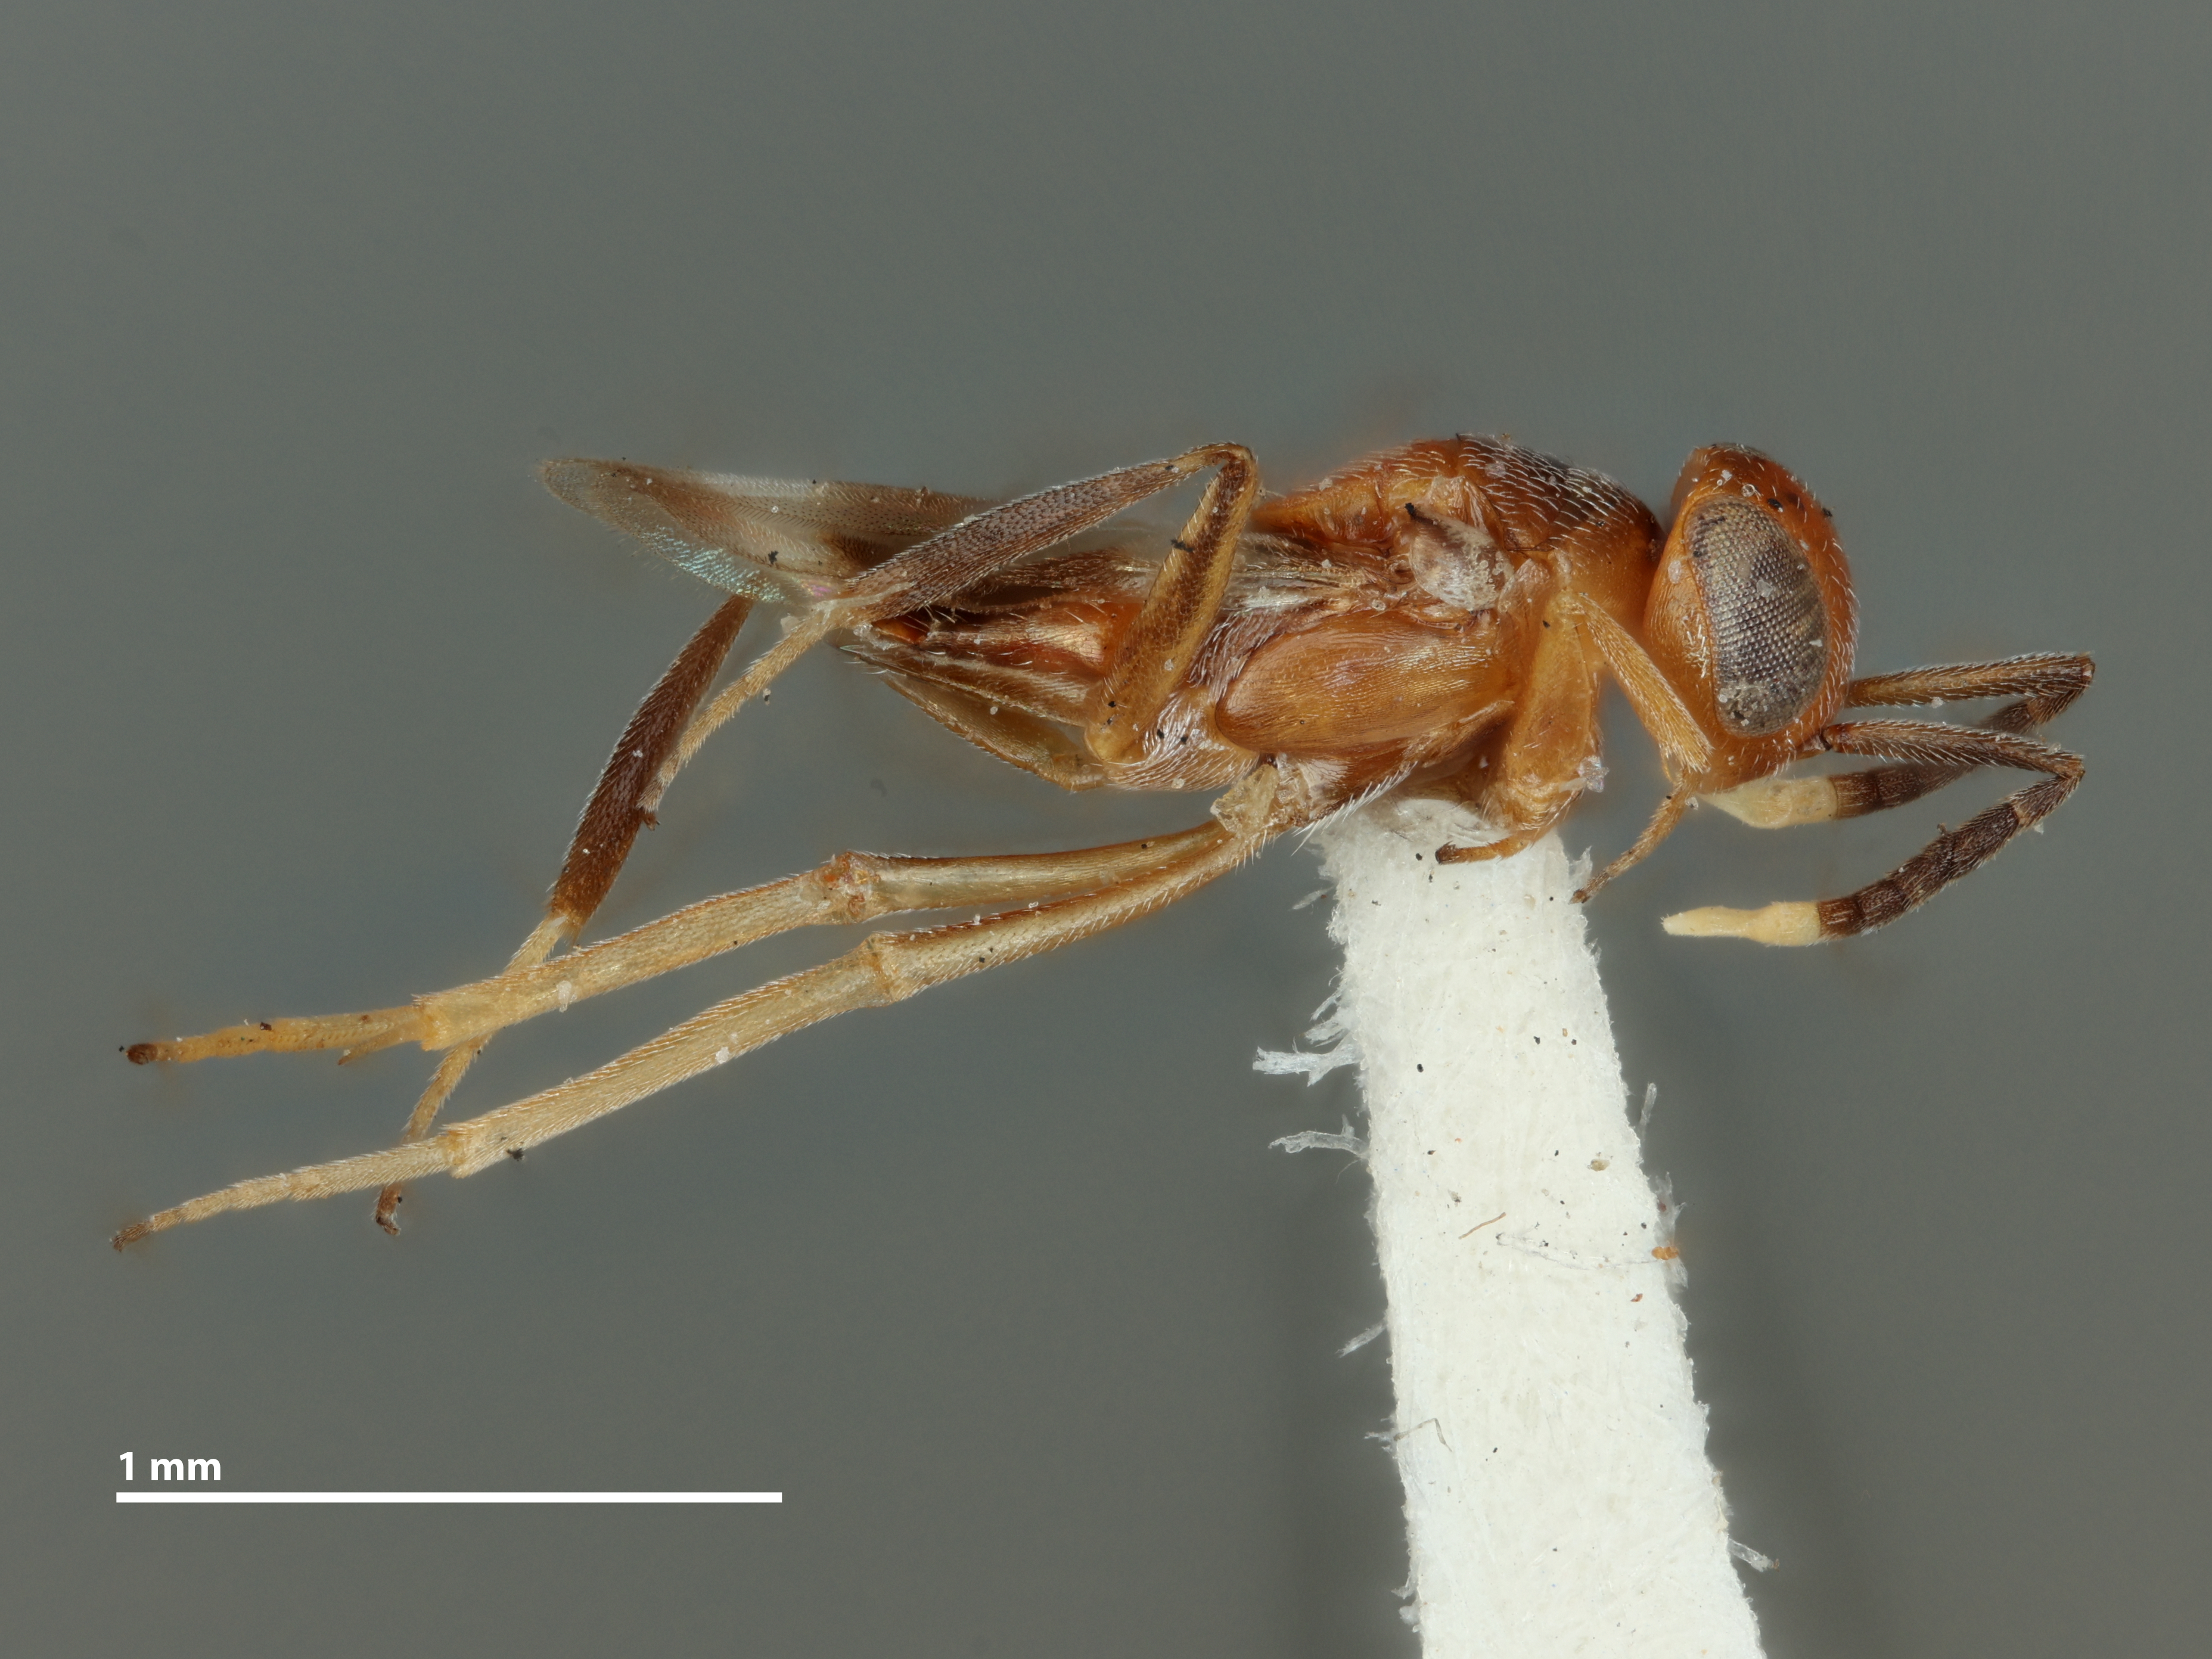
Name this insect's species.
Homalotylus cockerelli
